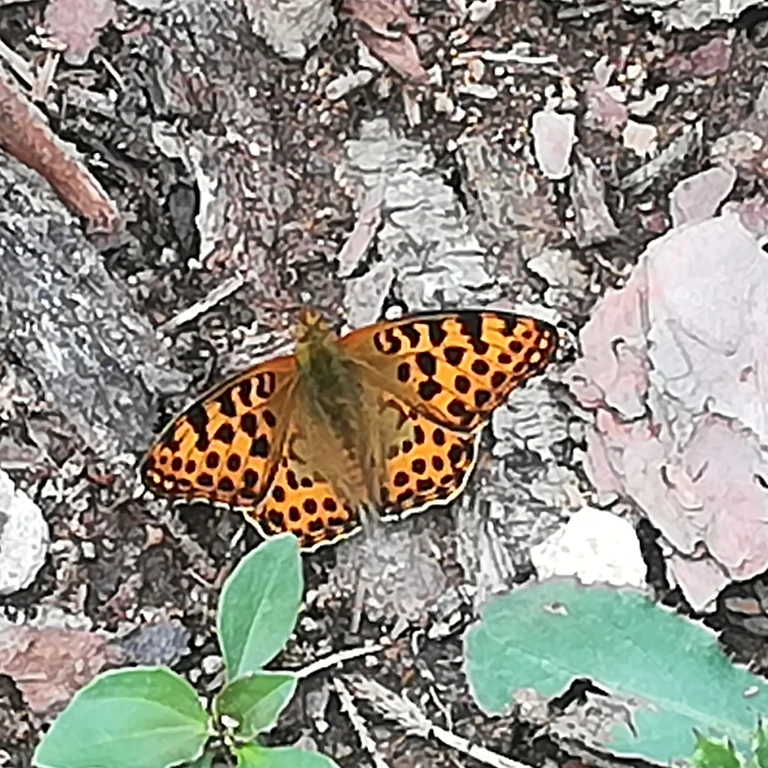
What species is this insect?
Issoria lathonia
